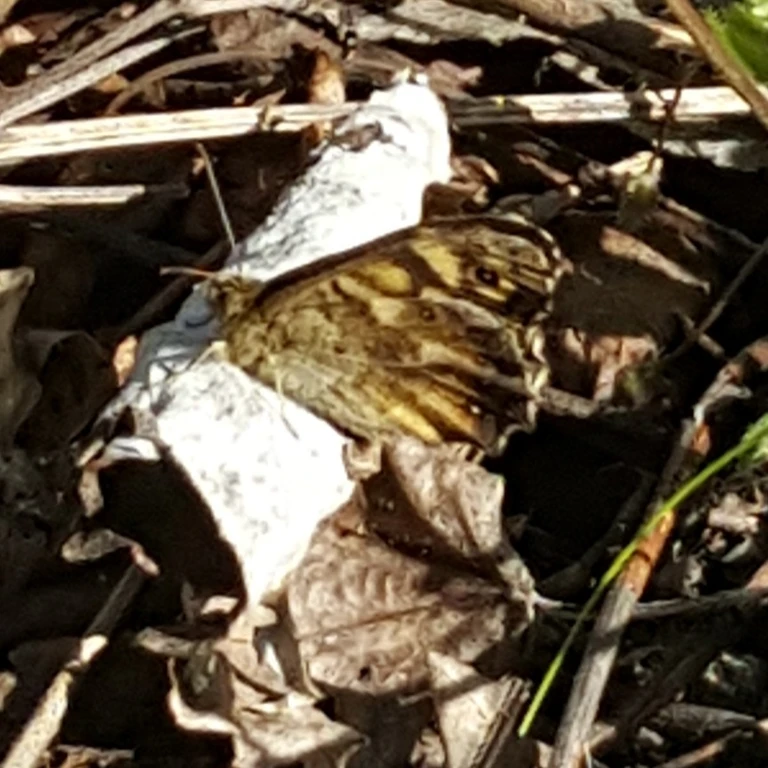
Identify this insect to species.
Pararge aegeria
